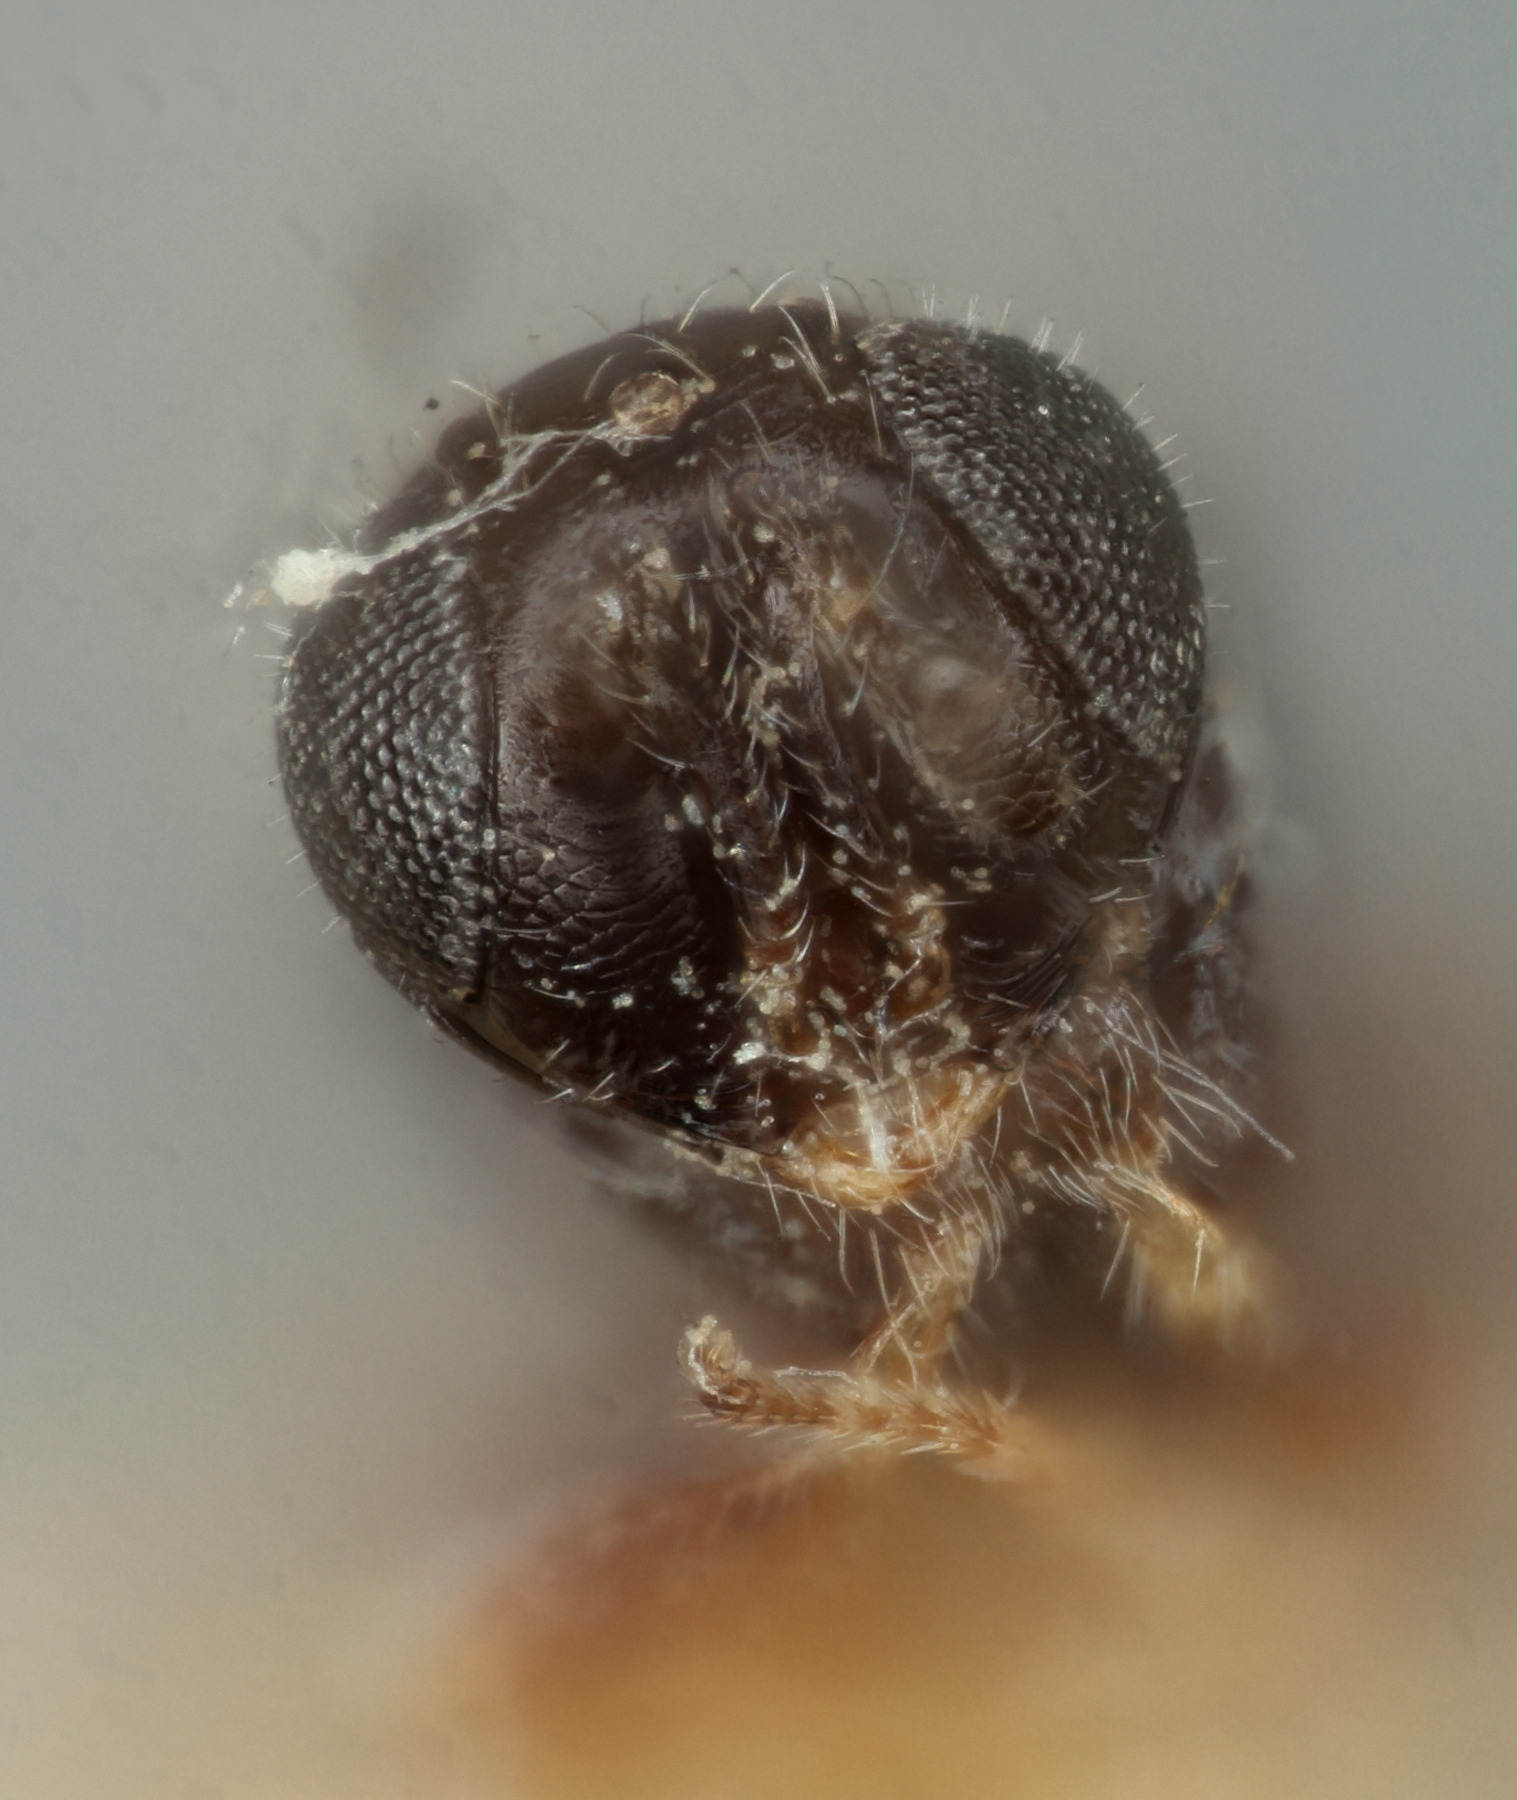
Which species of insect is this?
Phanurus tabanivorus
